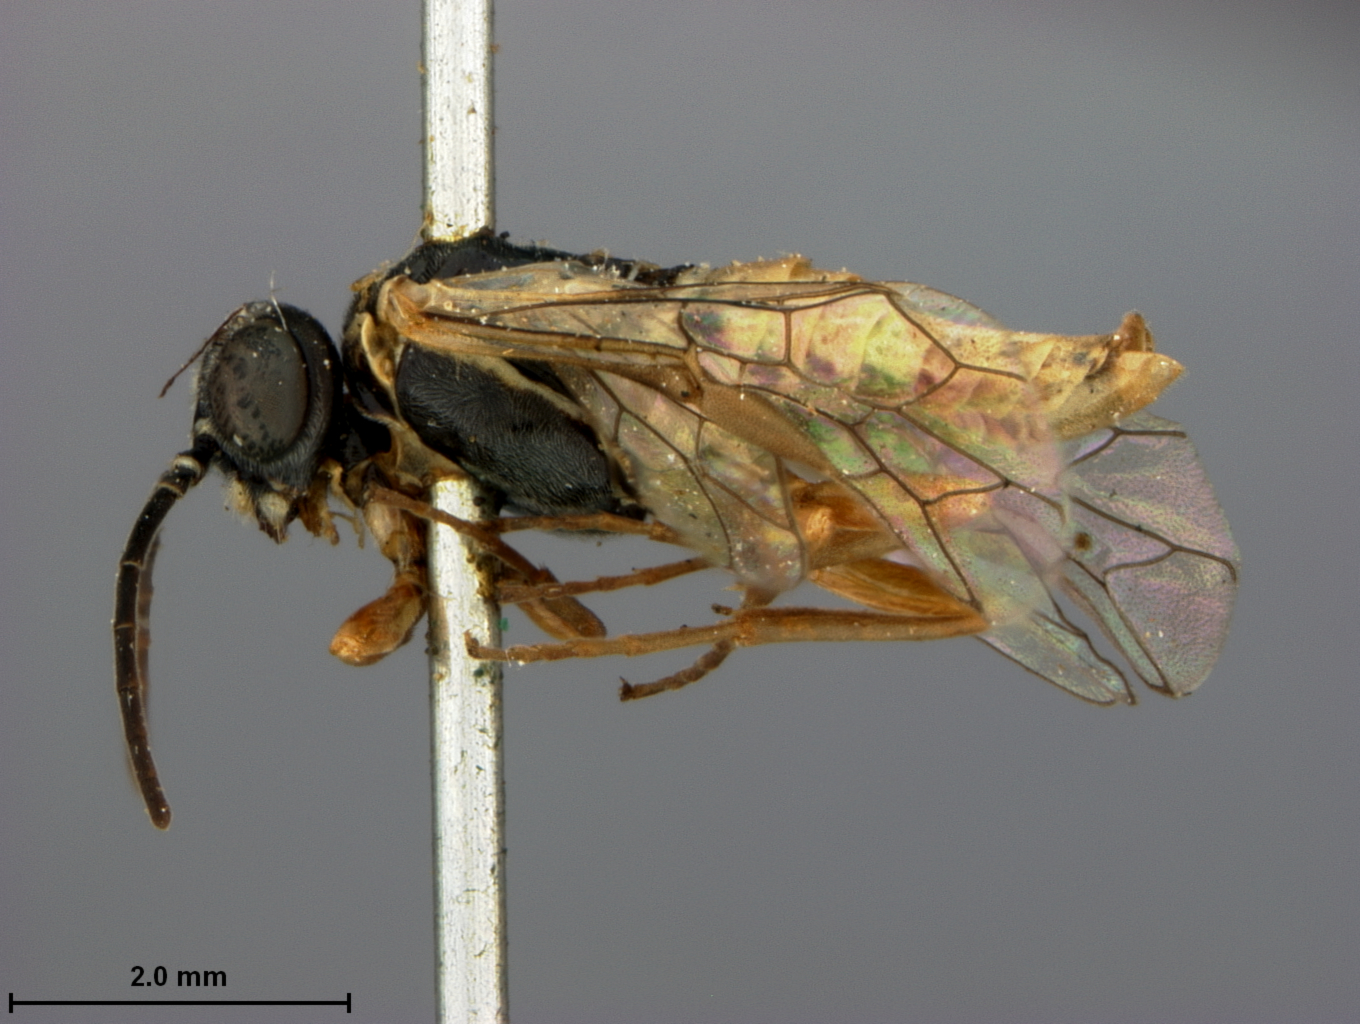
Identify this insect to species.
Mogerus caryicolus
